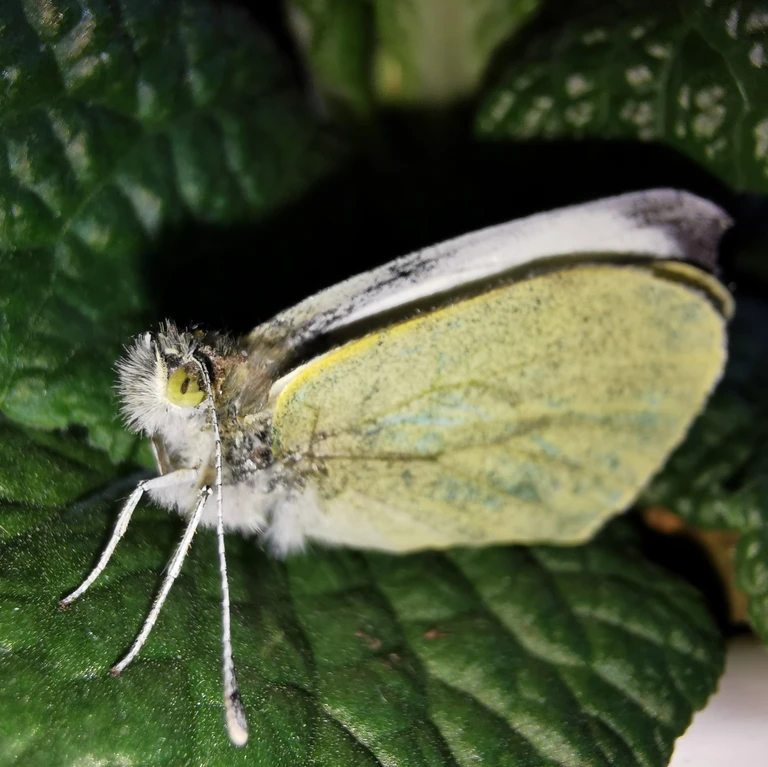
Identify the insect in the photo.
Pieris brassicae
